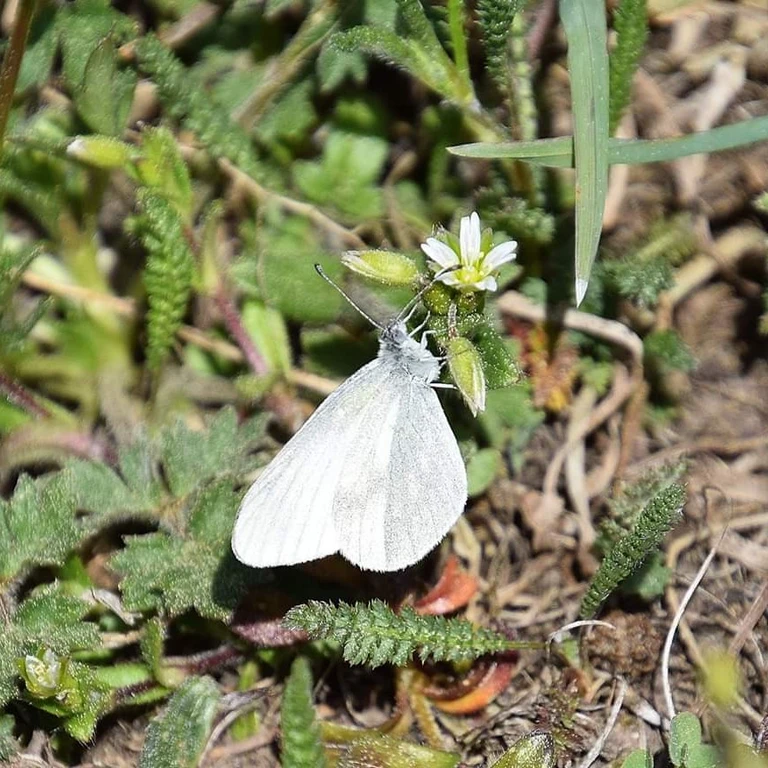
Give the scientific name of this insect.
Leptidea sinapis/juvernica
